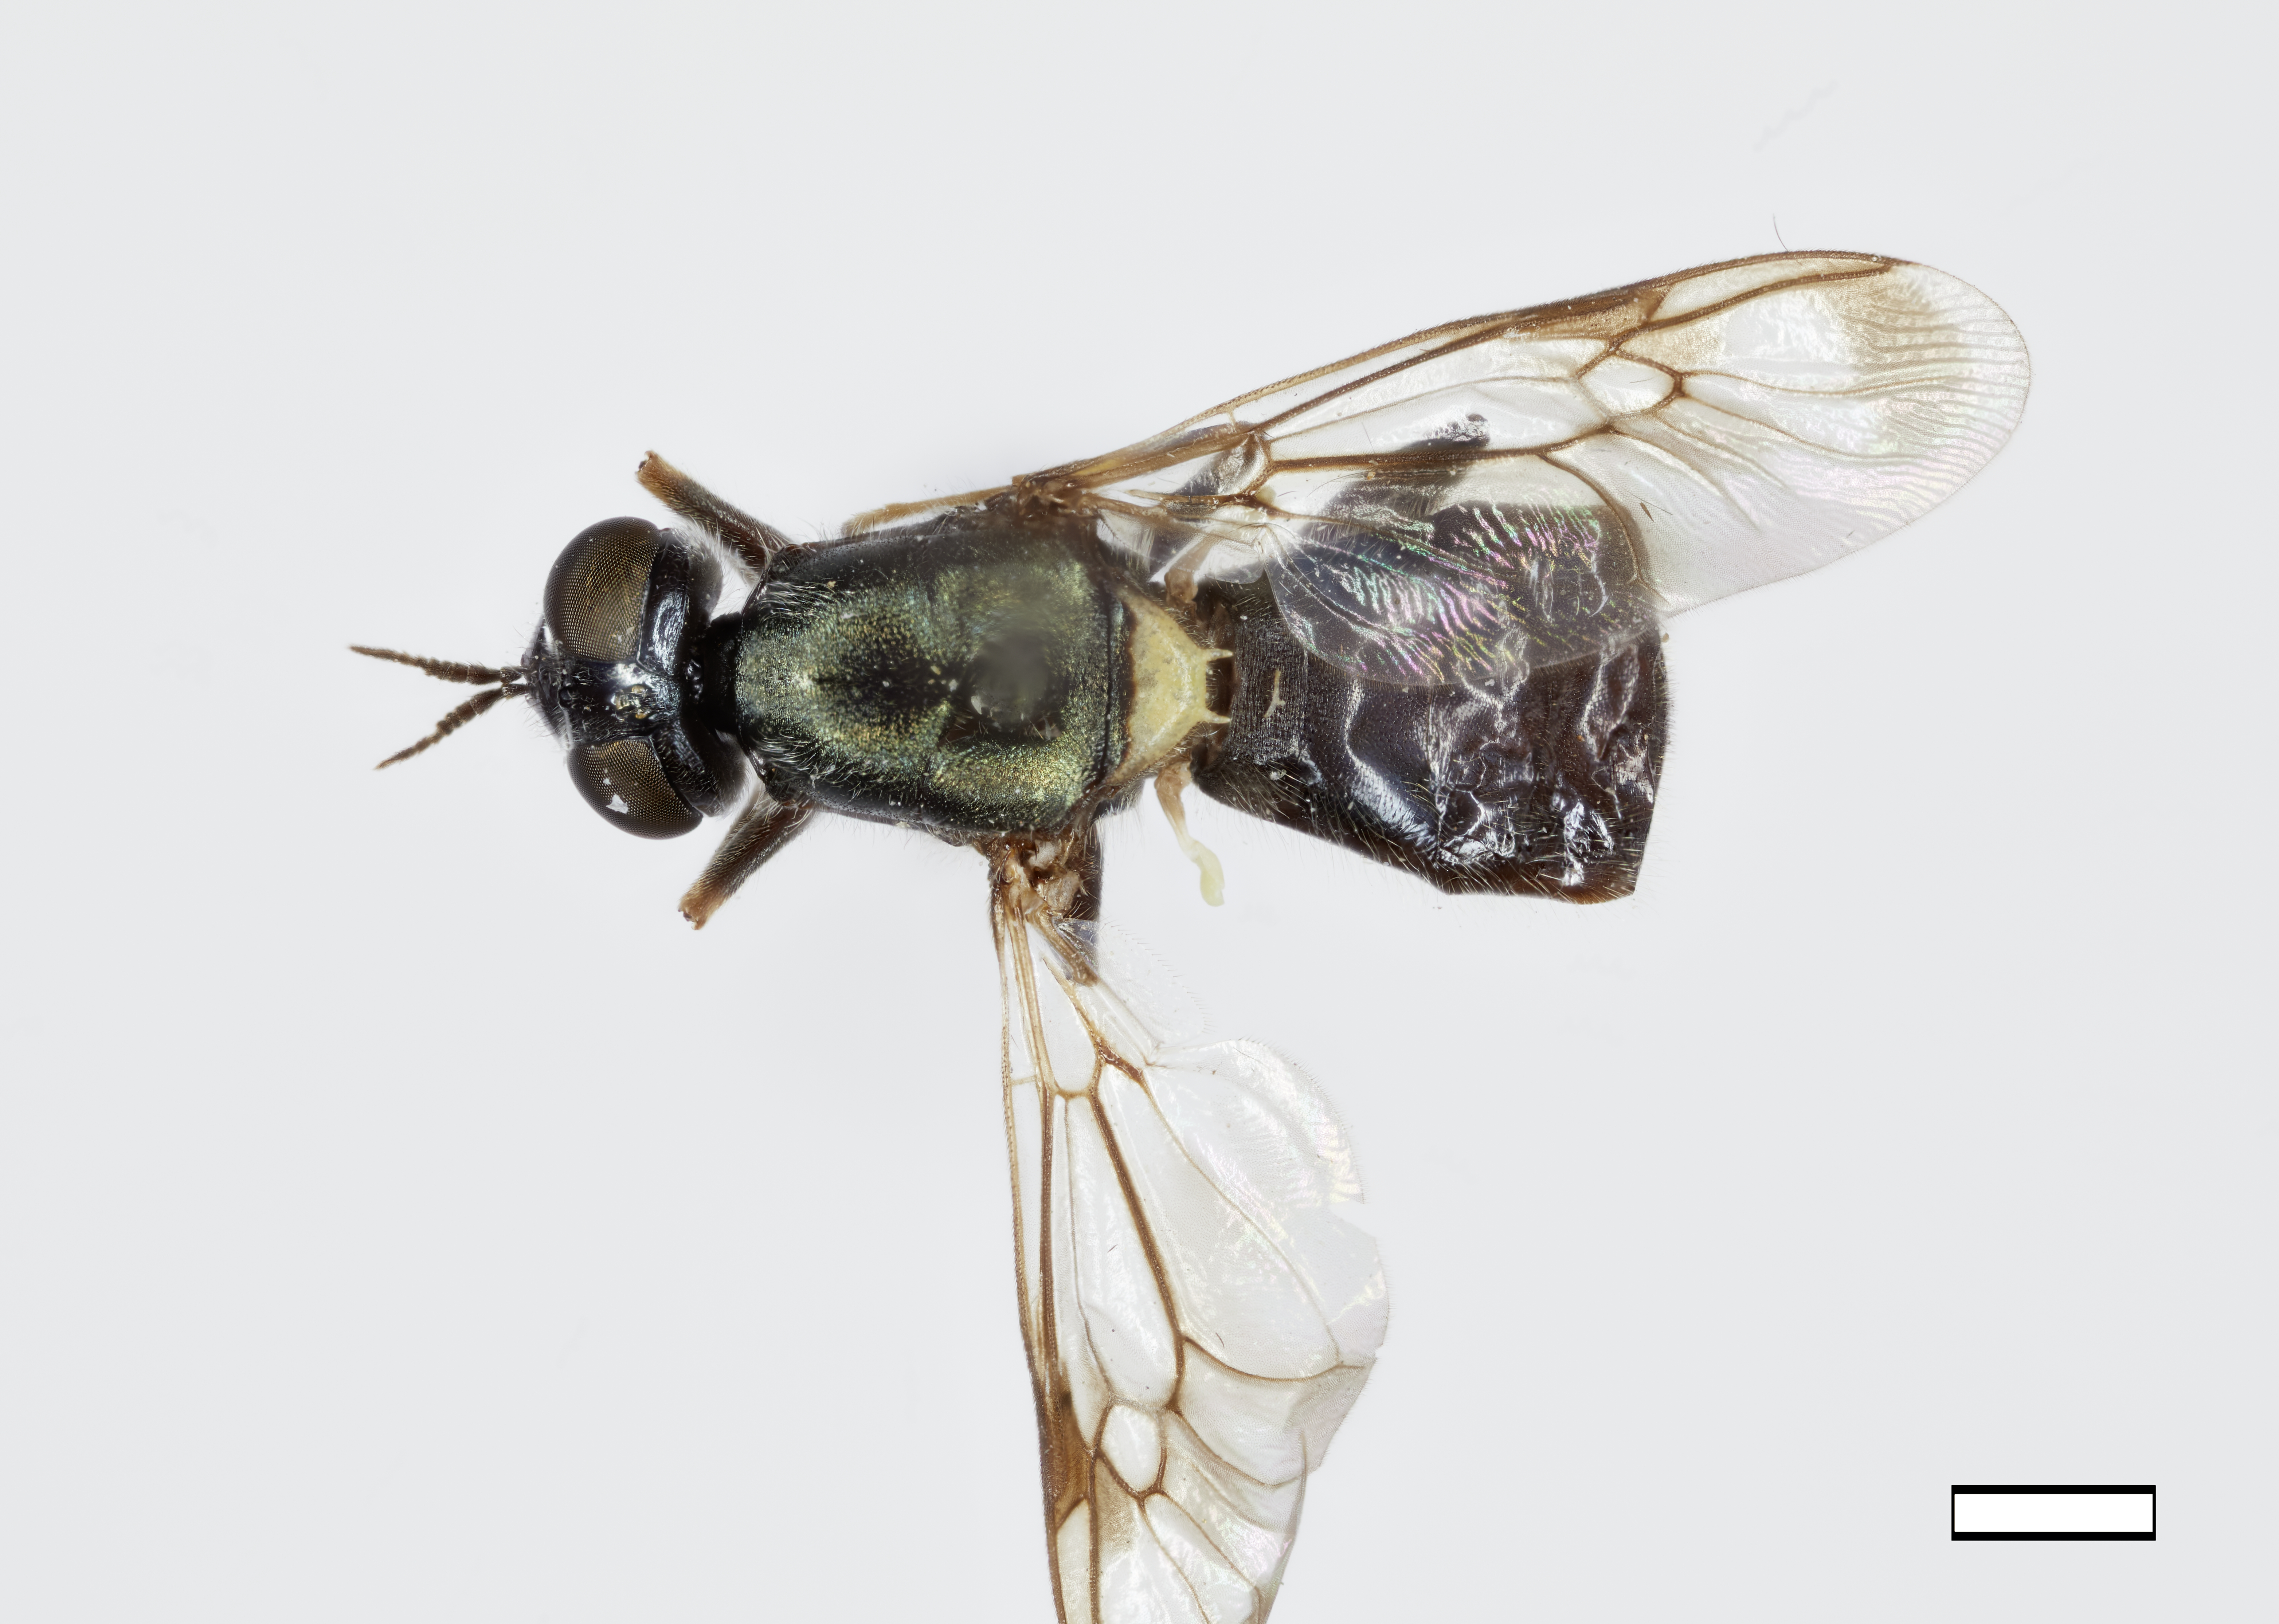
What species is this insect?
Myxosargus nigricornis
